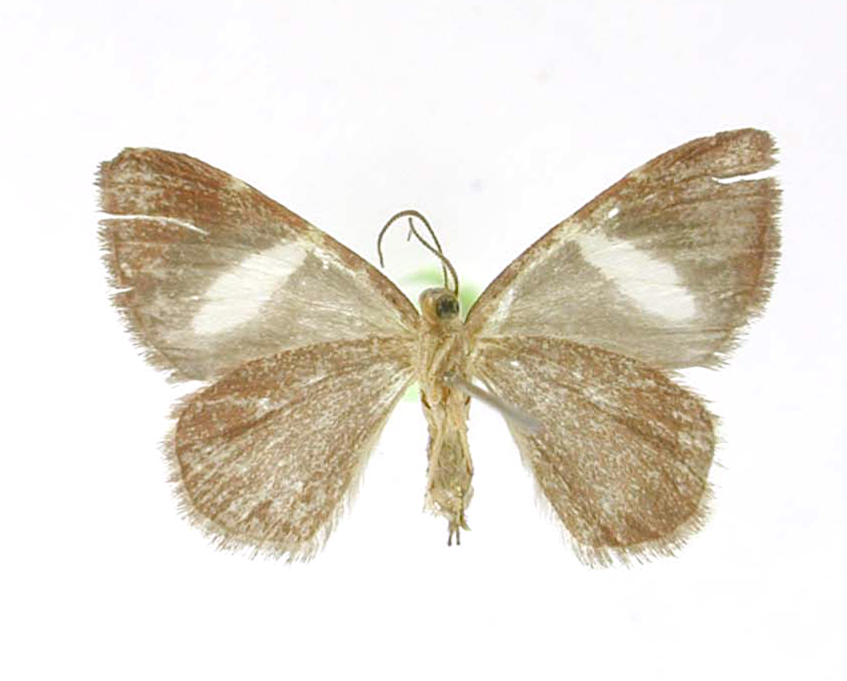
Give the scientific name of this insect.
Scordylia guatica
